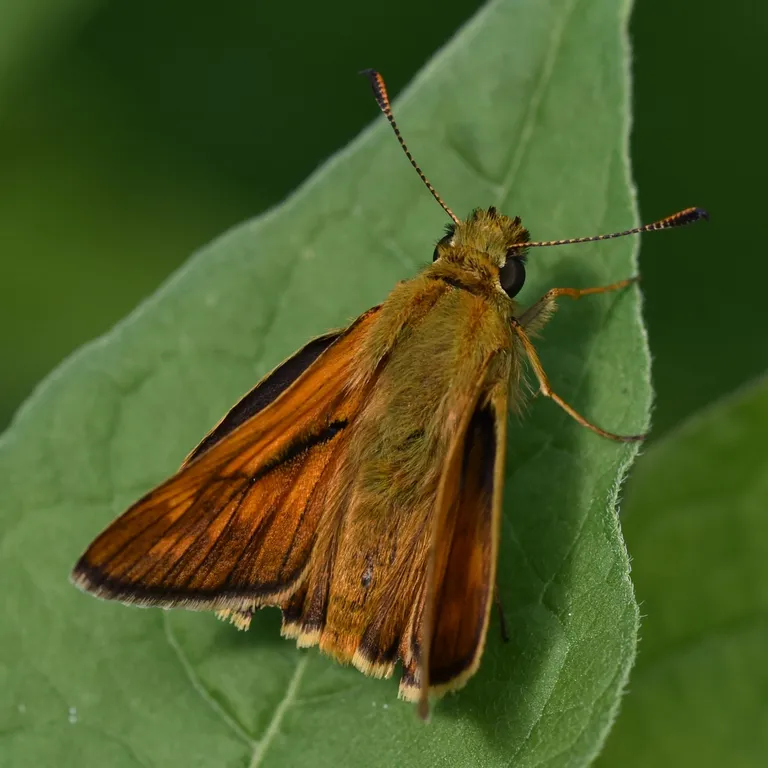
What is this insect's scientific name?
Ochlodes sylvanus (also Ochlodes venata)
